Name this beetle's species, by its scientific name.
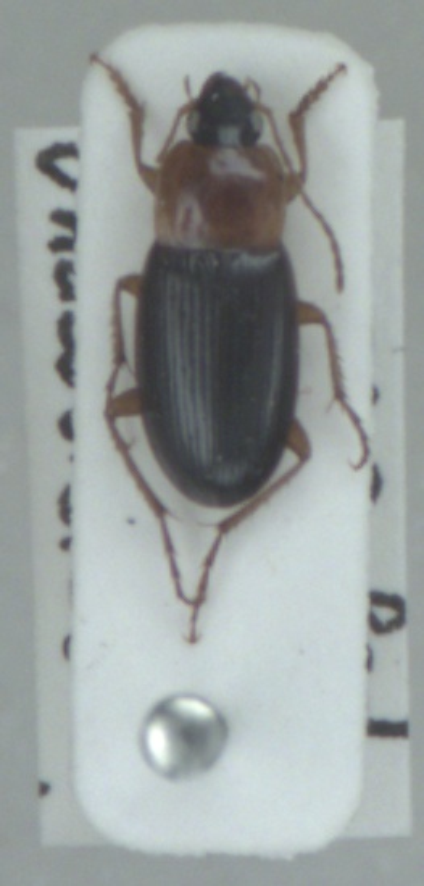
Calathus melanocephalus
